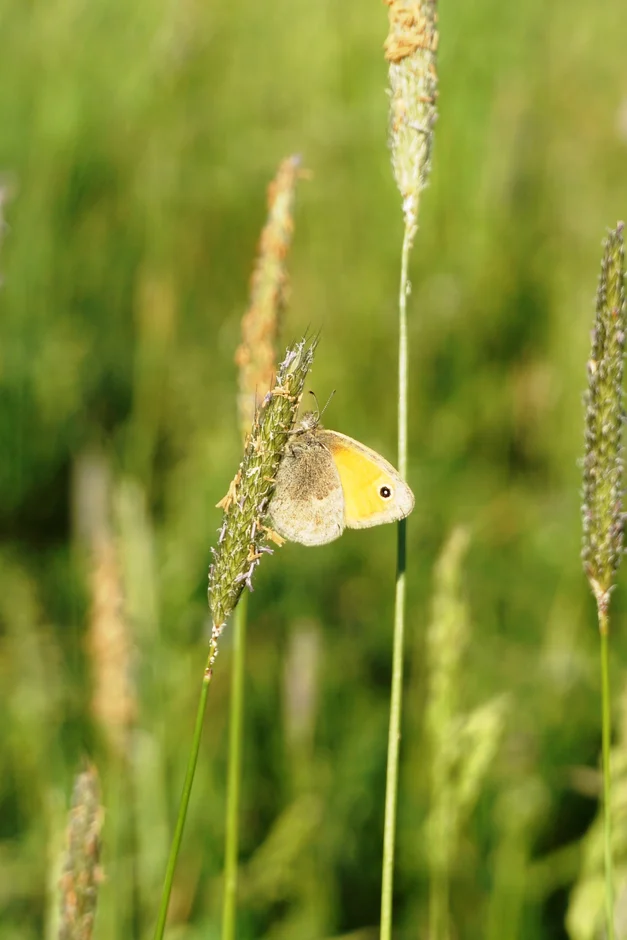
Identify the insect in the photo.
Coenonympha pamphilus
